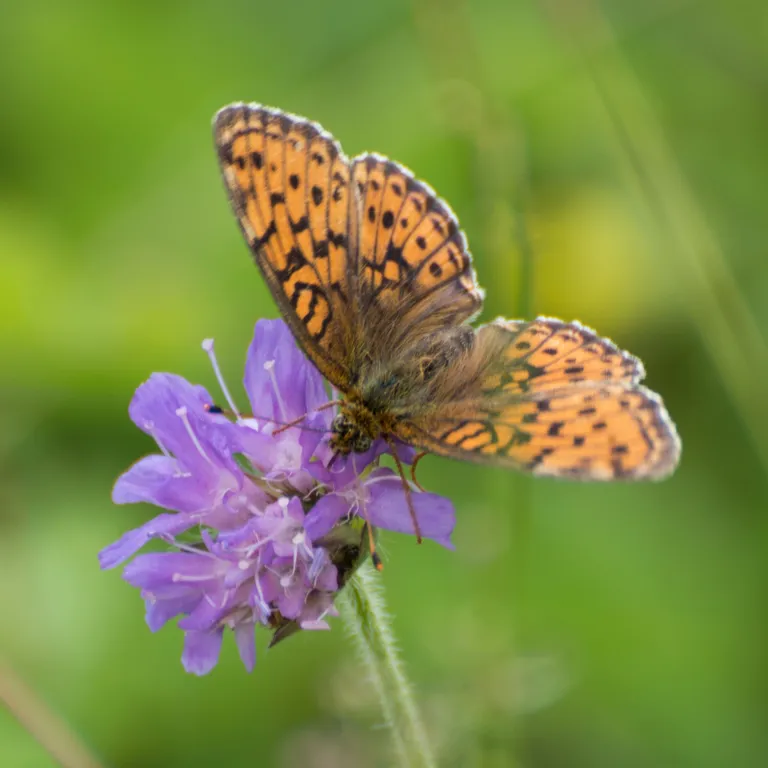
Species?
Brenthis ino
